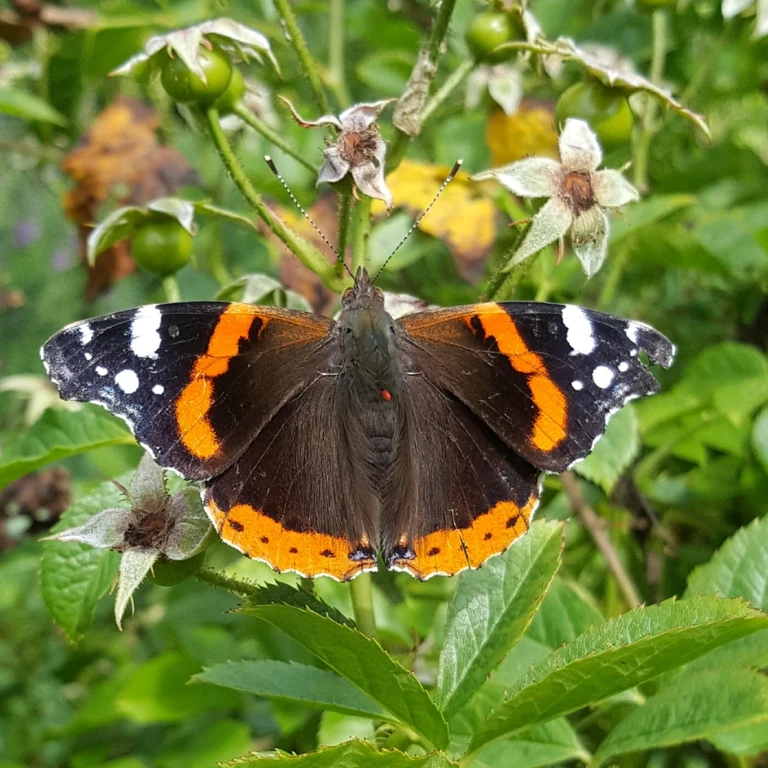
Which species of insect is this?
Vanessa atalanta
